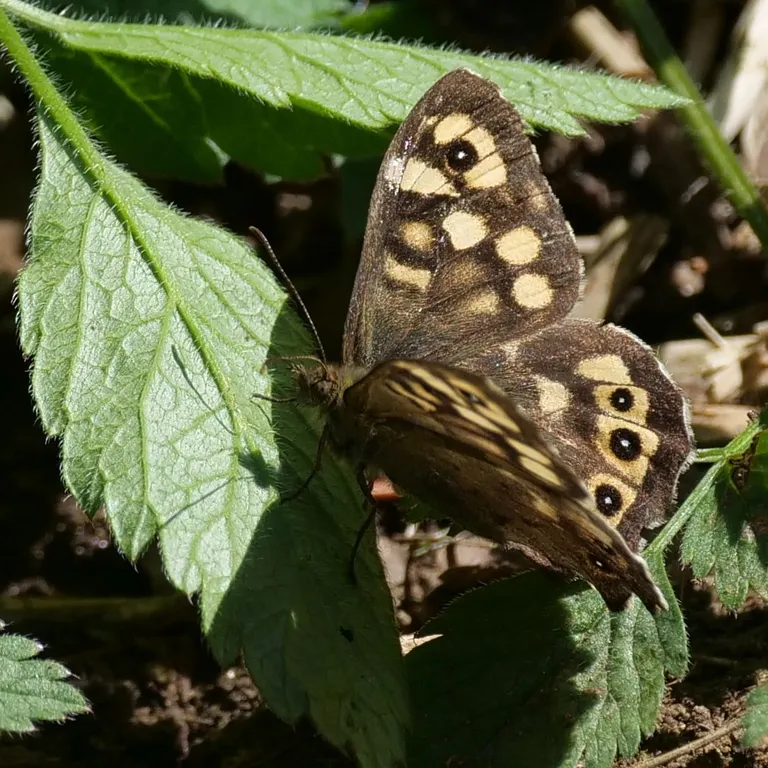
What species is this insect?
Pararge aegeria
